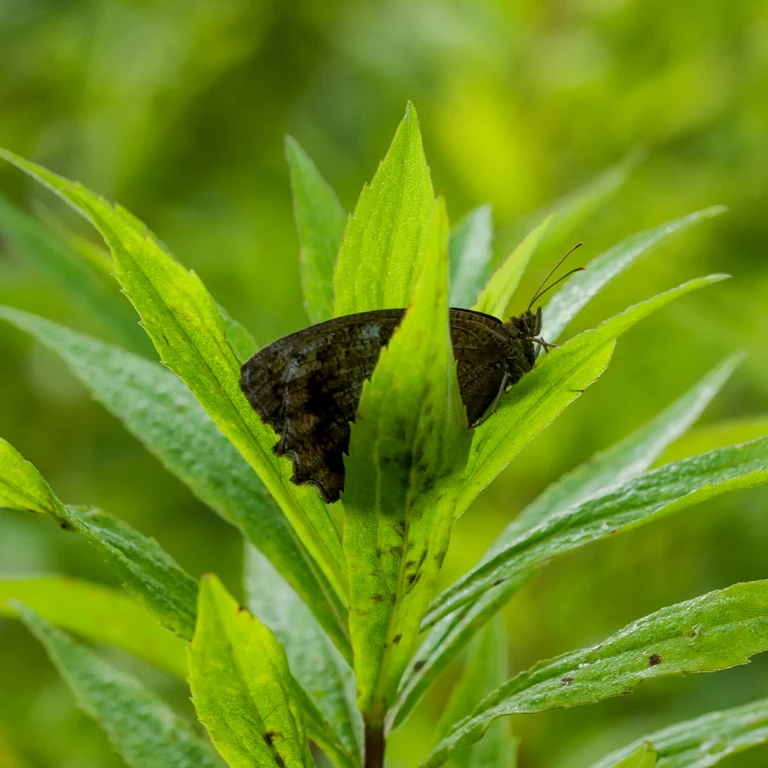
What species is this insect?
Minois dryas
